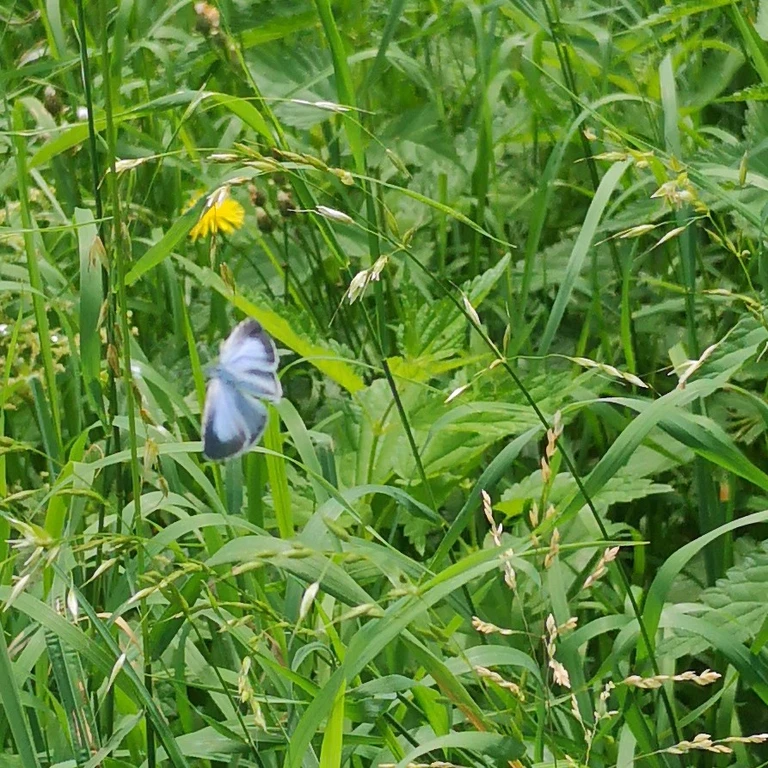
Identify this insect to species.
Celastrina argiolus
